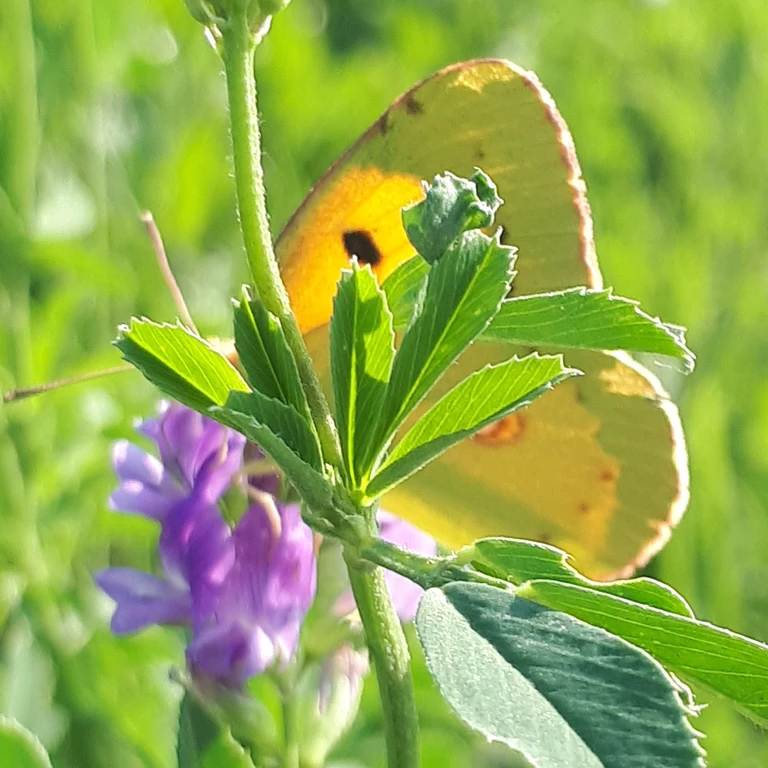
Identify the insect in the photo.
Colias croceus
